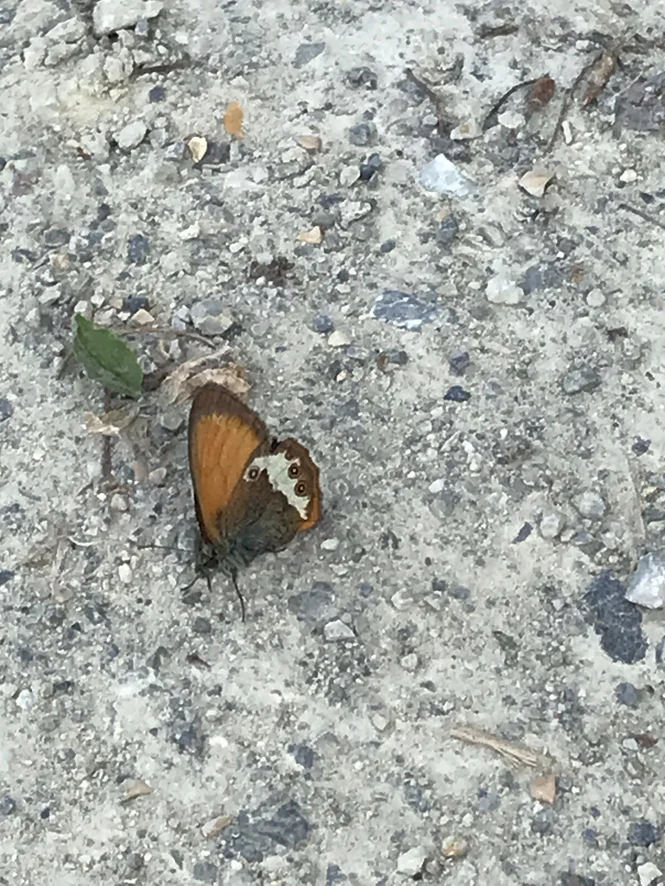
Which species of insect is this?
Coenonympha arcania
